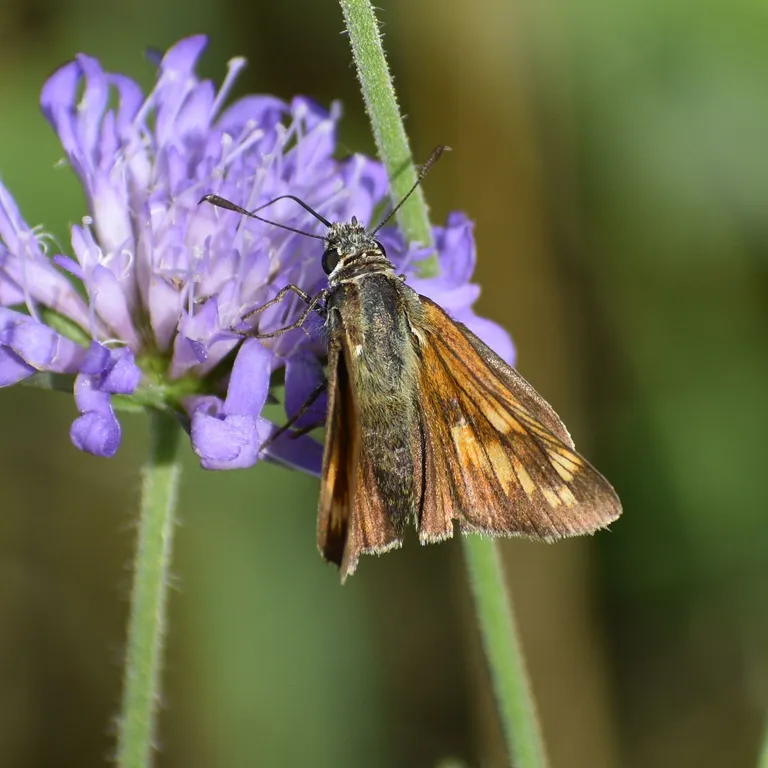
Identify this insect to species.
Ochlodes sylvanus (also Ochlodes venata)
